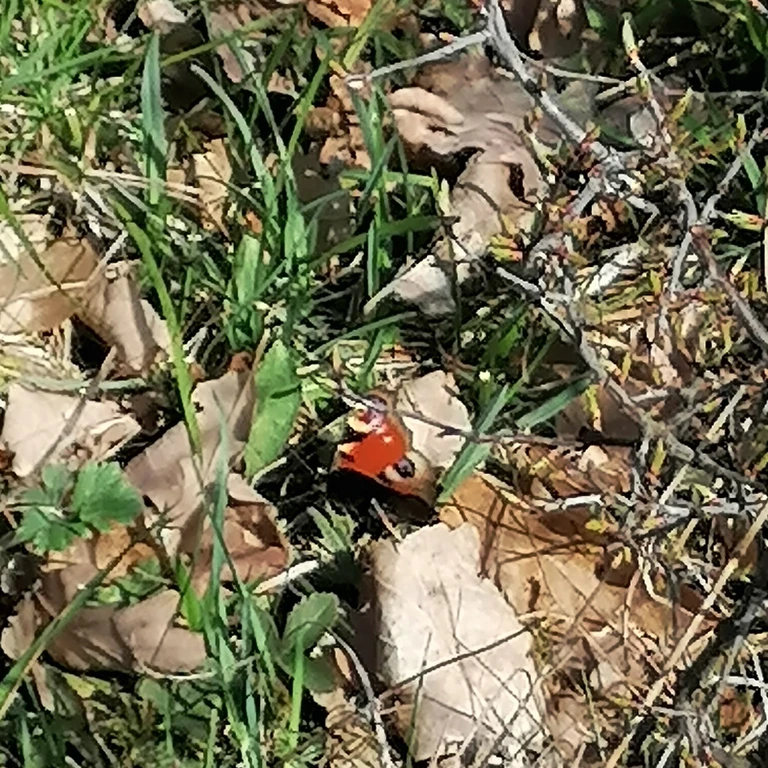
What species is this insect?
Aglais io
